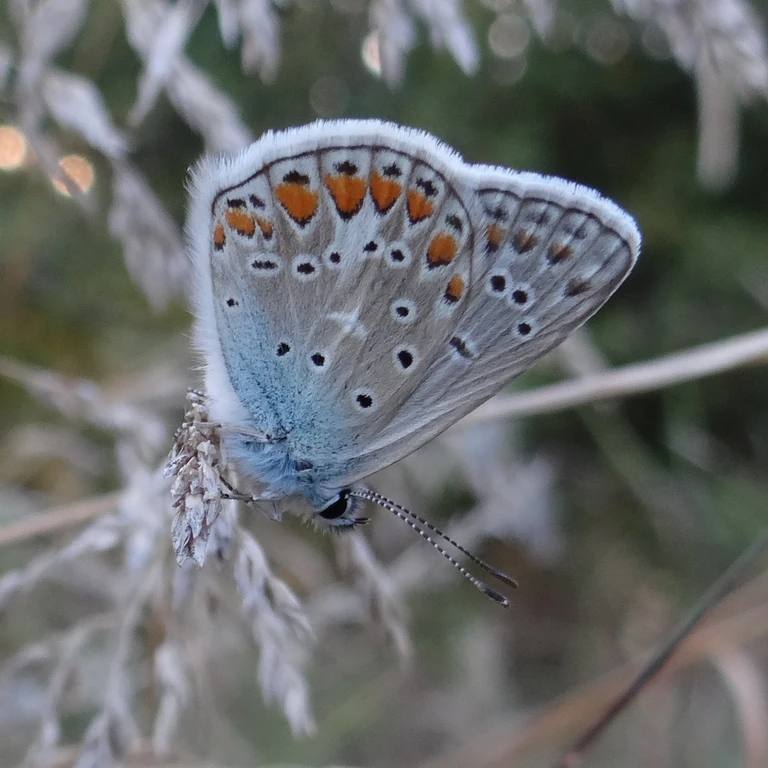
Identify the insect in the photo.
Polyommatus icarus
